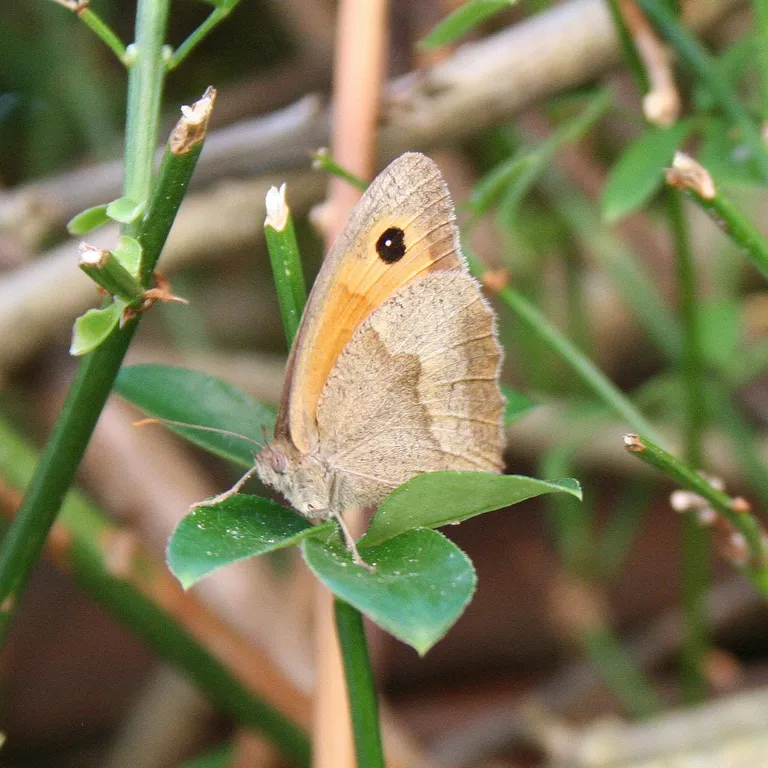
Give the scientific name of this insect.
Maniola jurtina
